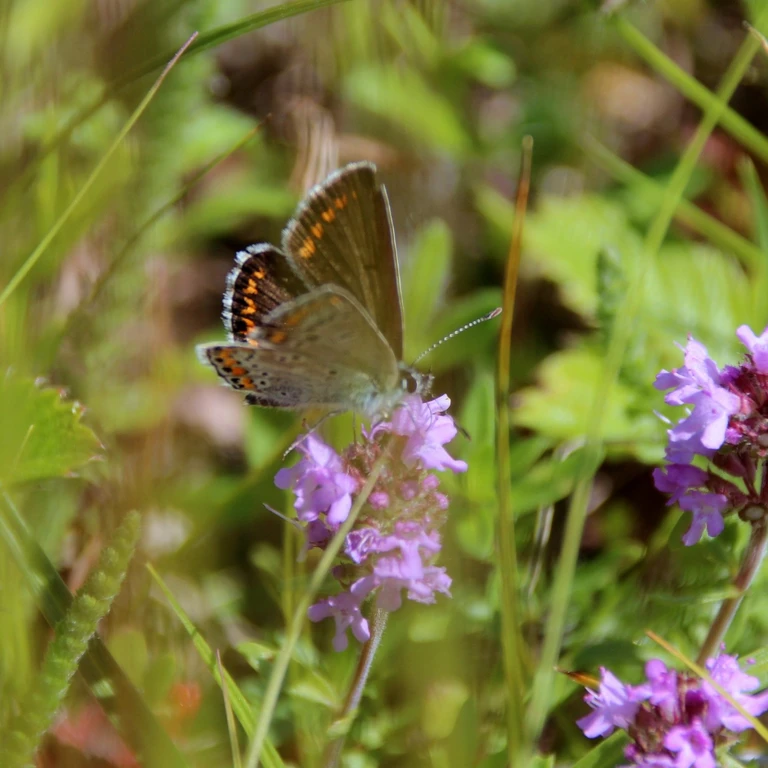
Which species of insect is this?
Aricia agestis/artaxerxes
